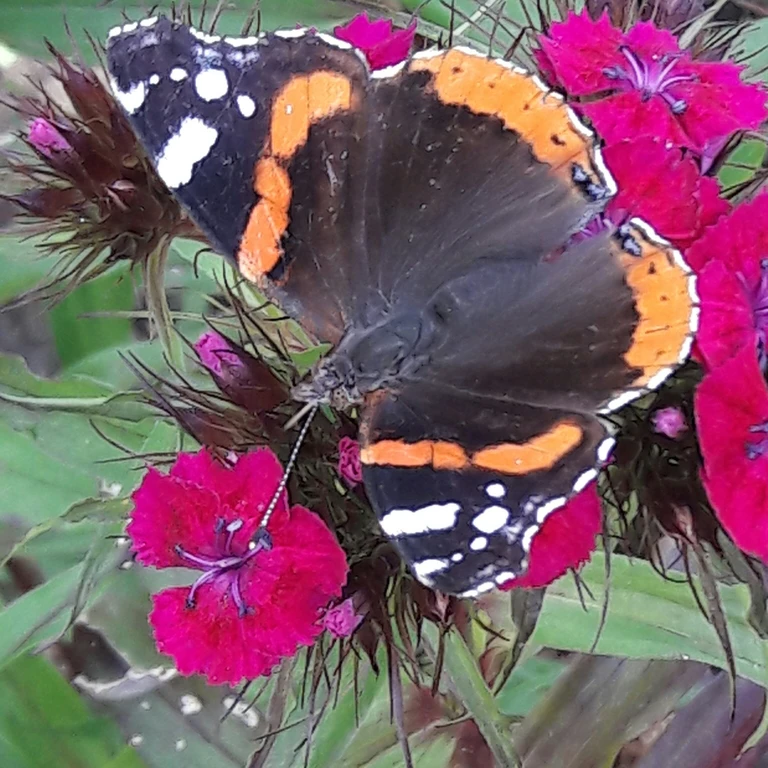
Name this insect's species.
Vanessa atalanta
